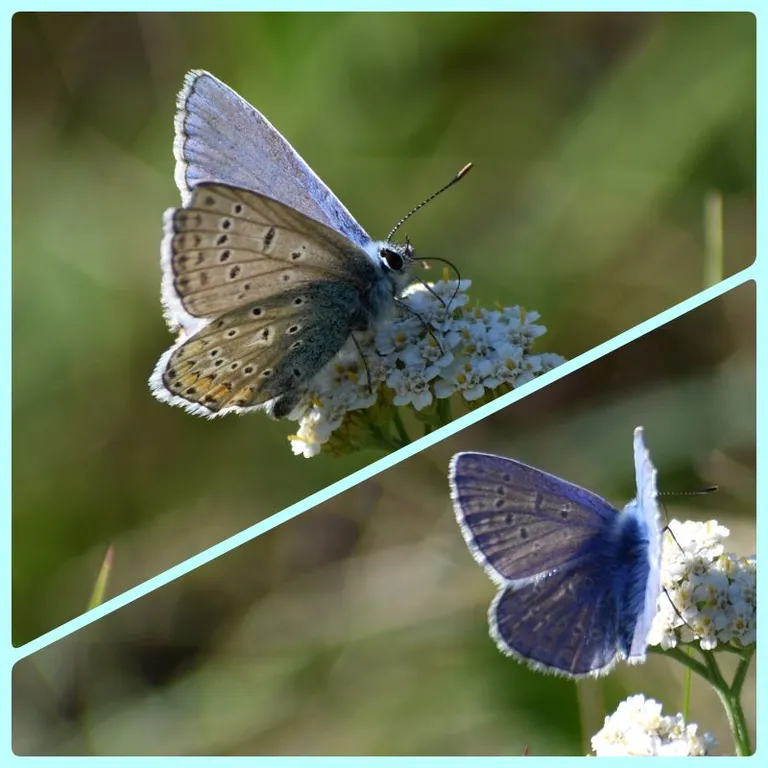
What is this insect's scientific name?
Polyommatus icarus
